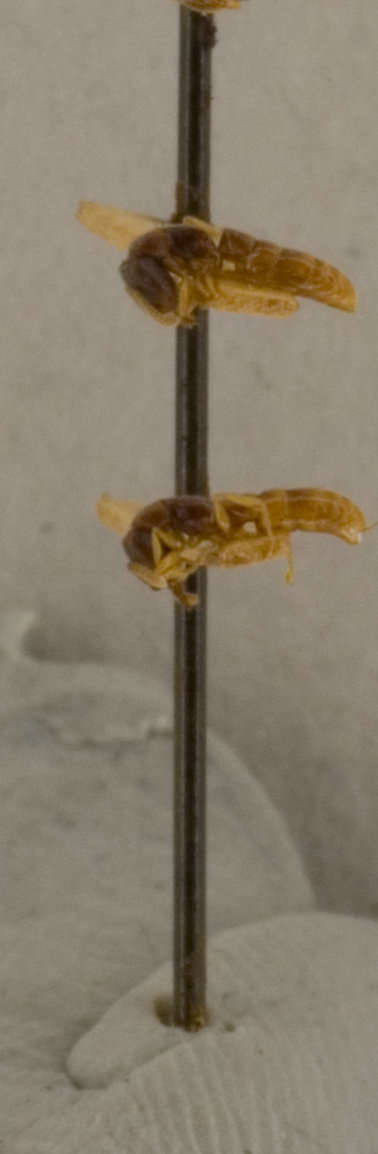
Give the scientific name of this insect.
Stigmatomma williamsi
